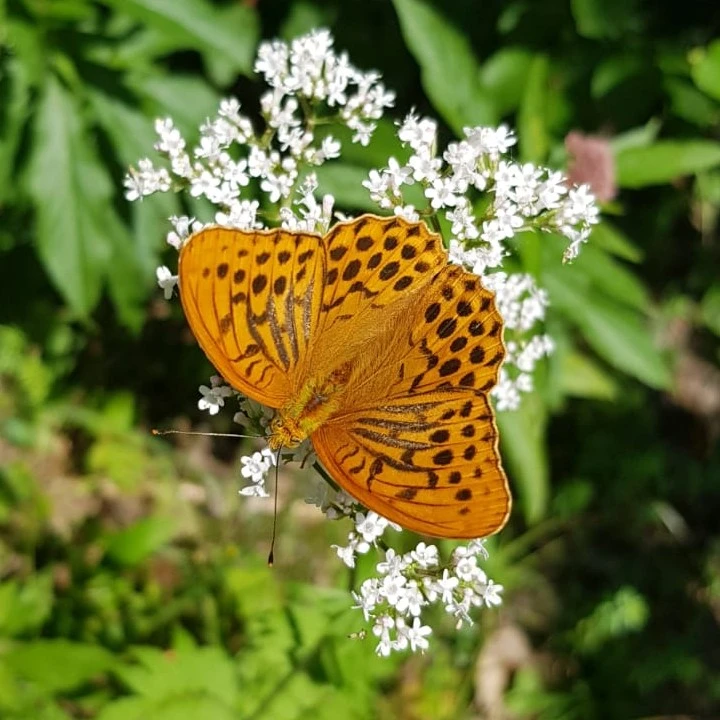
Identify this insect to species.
Argynnis paphia
